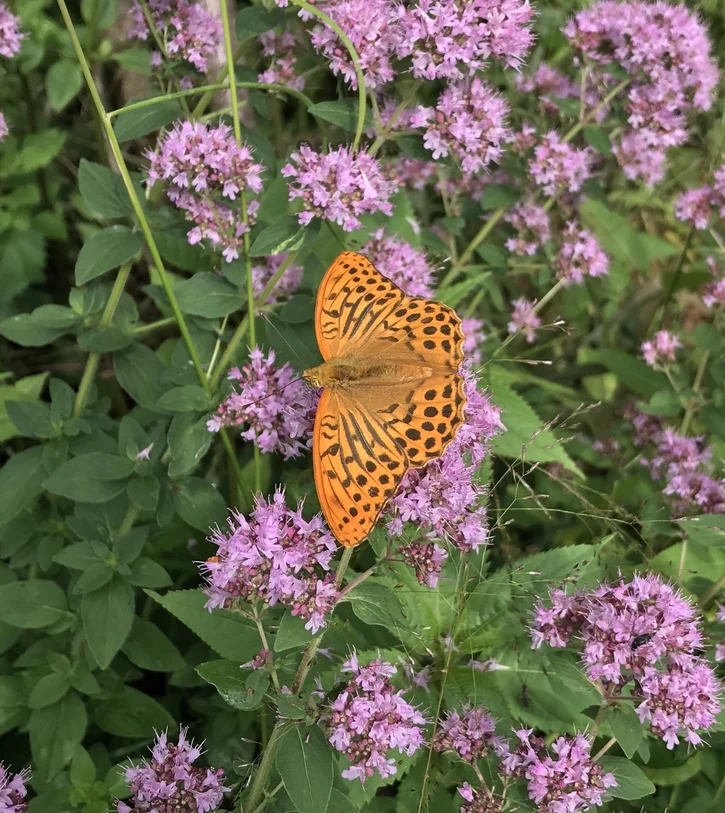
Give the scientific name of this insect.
Argynnis paphia
